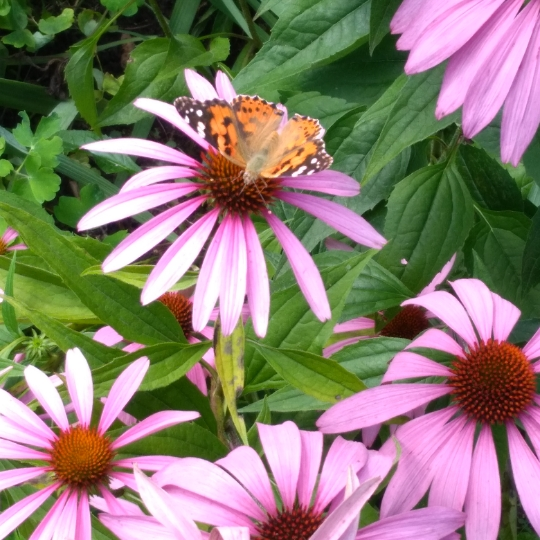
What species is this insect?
Vanessa cardui
